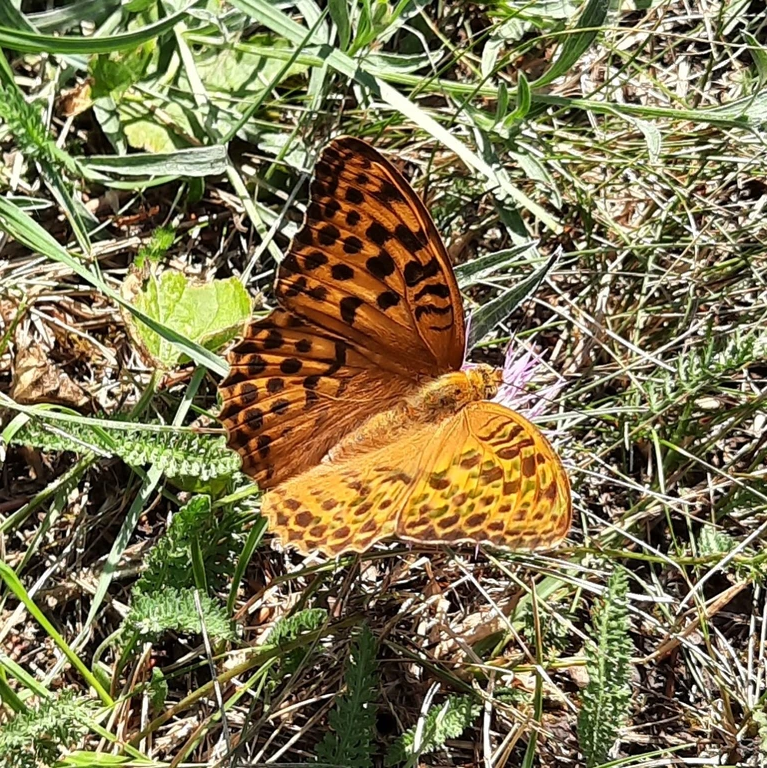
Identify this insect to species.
Argynnis paphia
